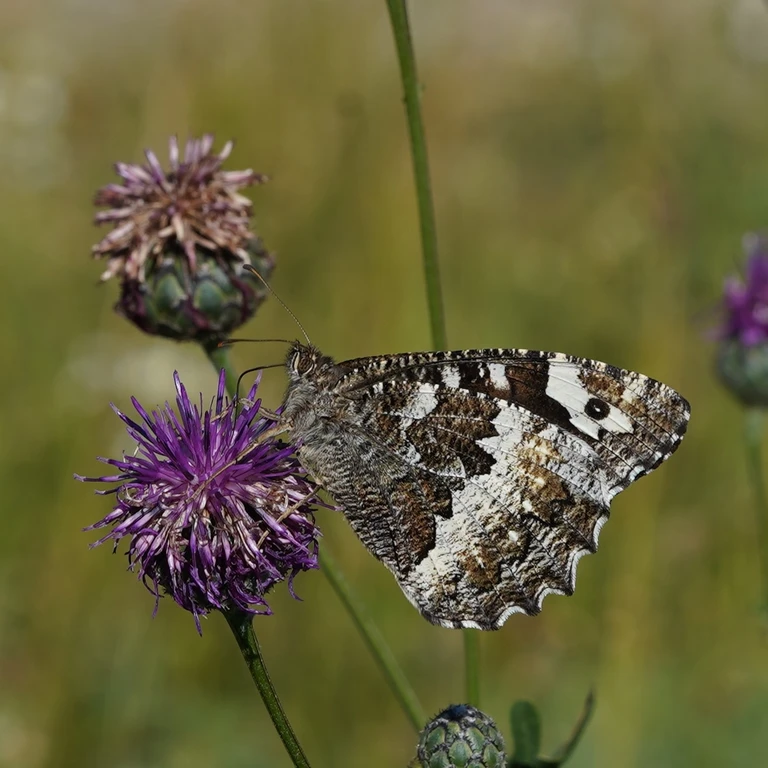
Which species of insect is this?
Brintesia circe
